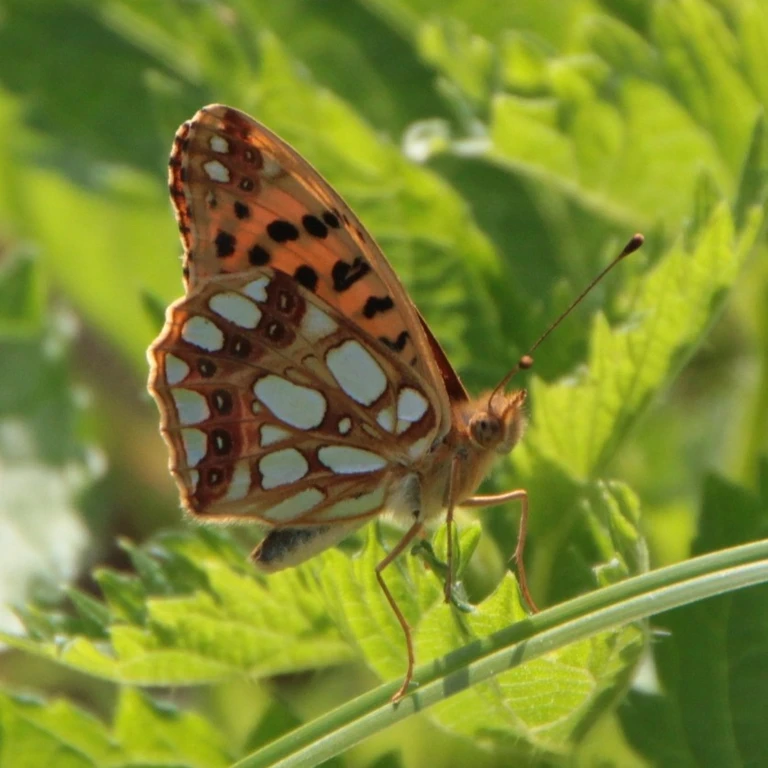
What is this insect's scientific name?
Issoria lathonia
